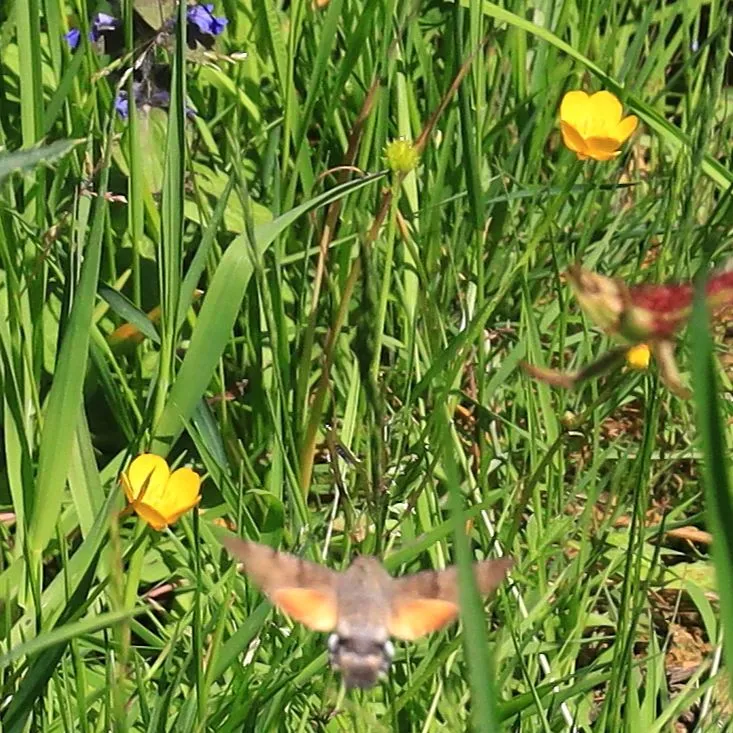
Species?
Macroglossum stellatarum
